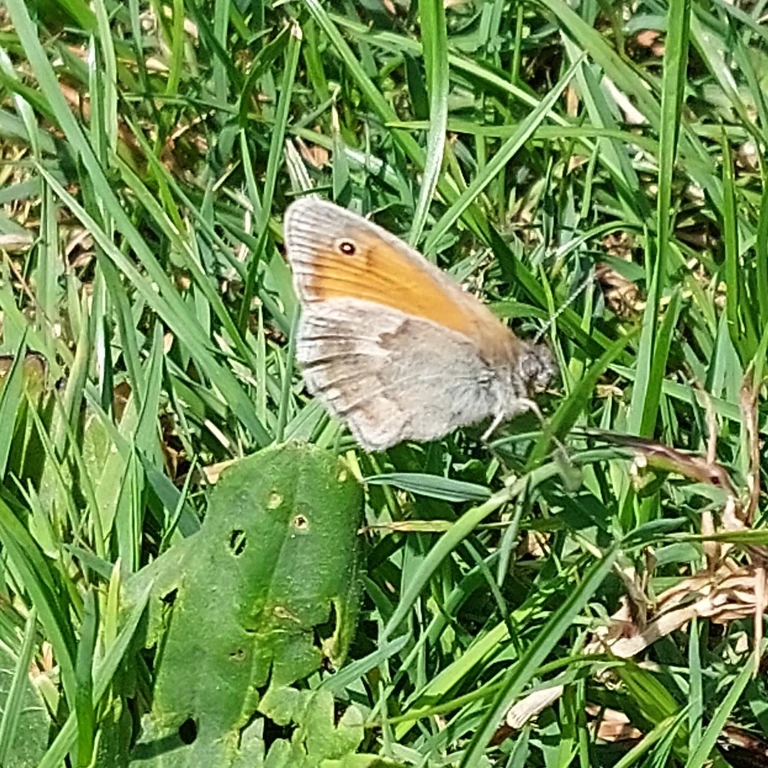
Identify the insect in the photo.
Coenonympha pamphilus
